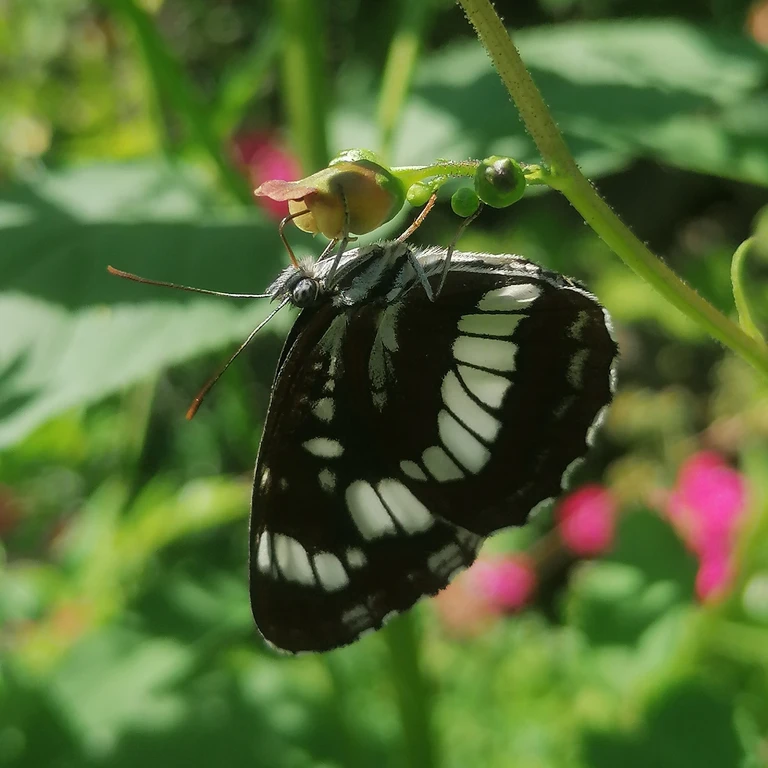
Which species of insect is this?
Neptis rivularis
